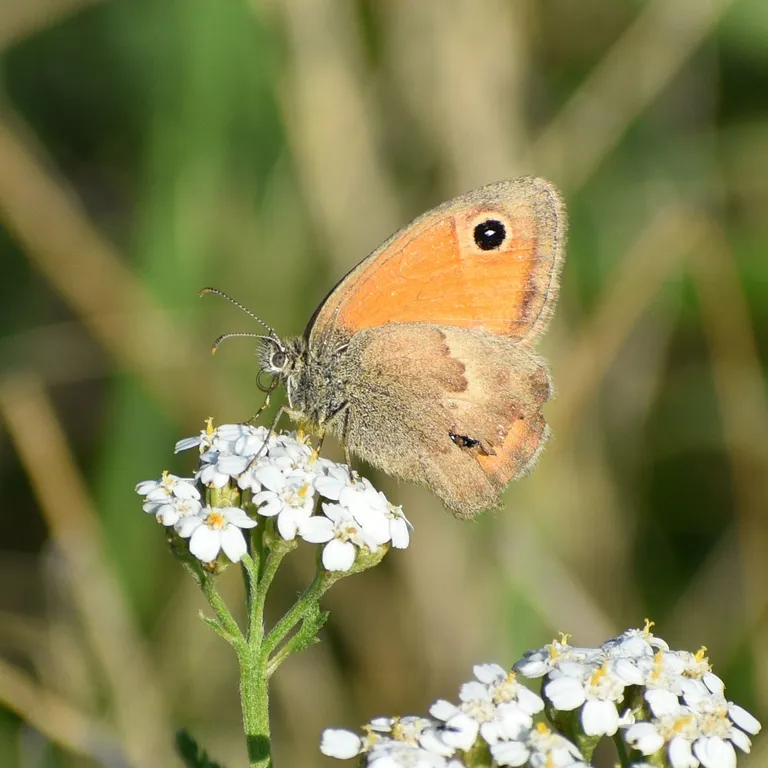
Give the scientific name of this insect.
Coenonympha pamphilus
